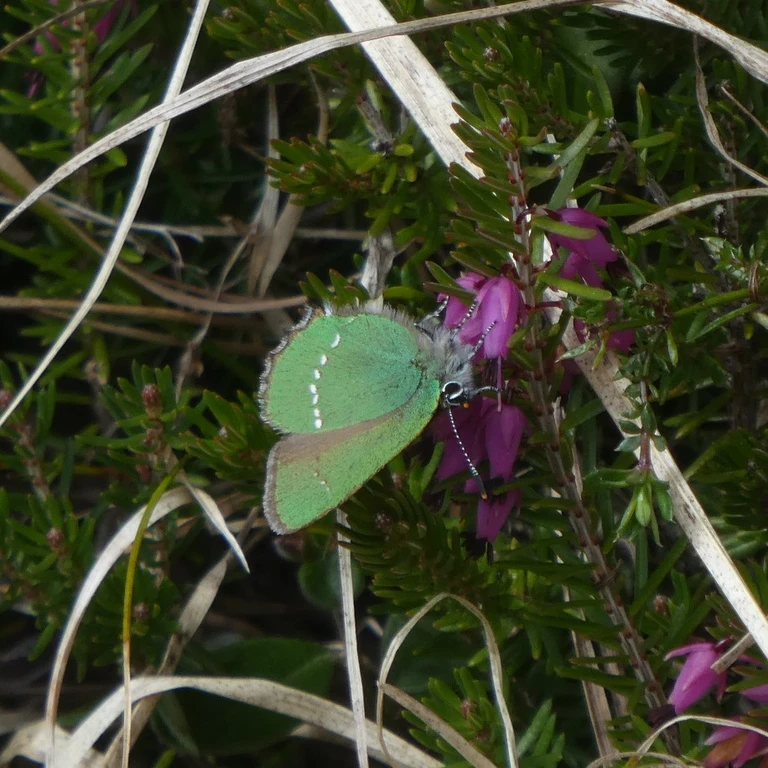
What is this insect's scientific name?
Callophrys rubi
